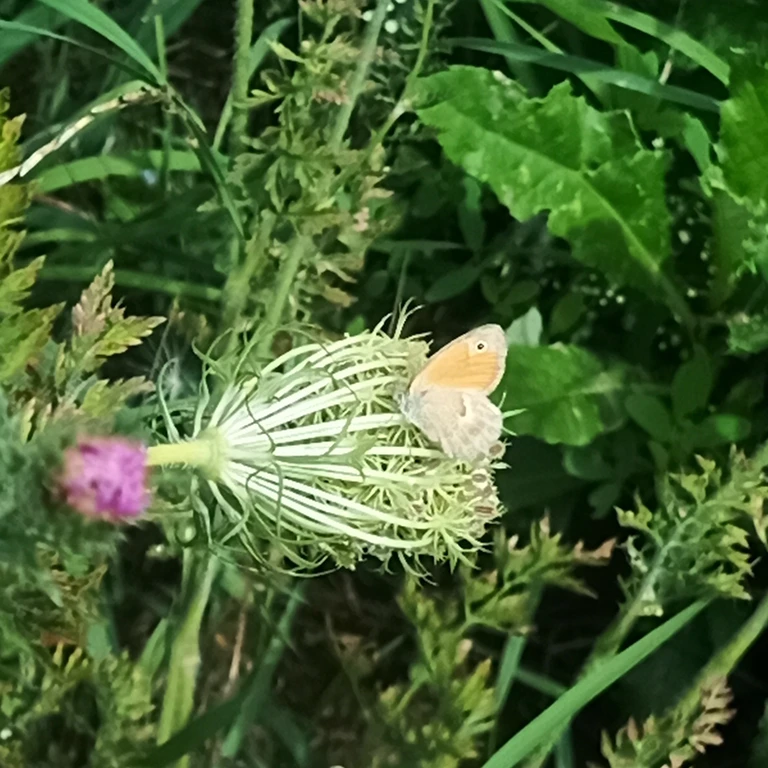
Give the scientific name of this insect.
Coenonympha pamphilus
